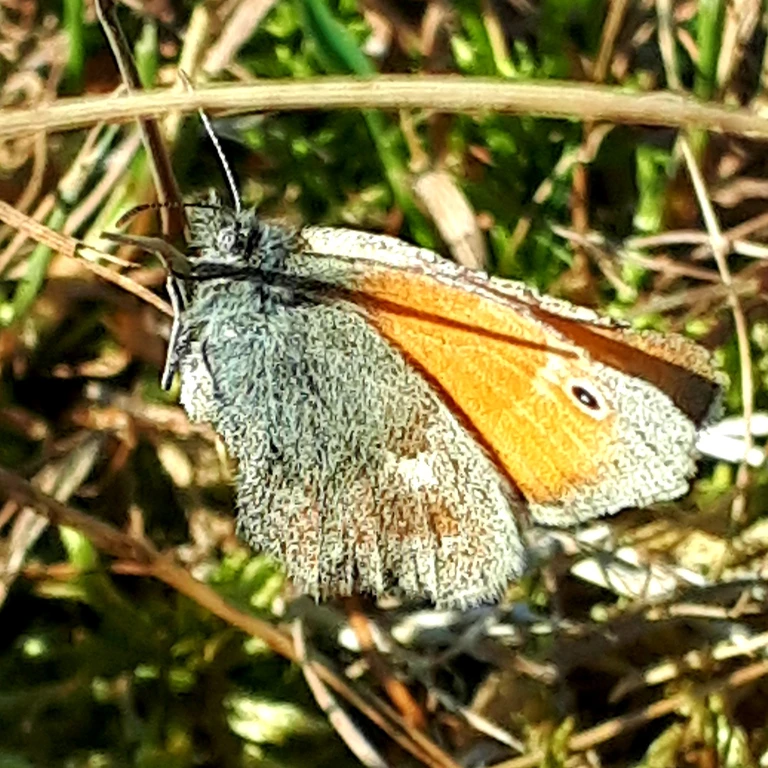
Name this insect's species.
Coenonympha pamphilus
